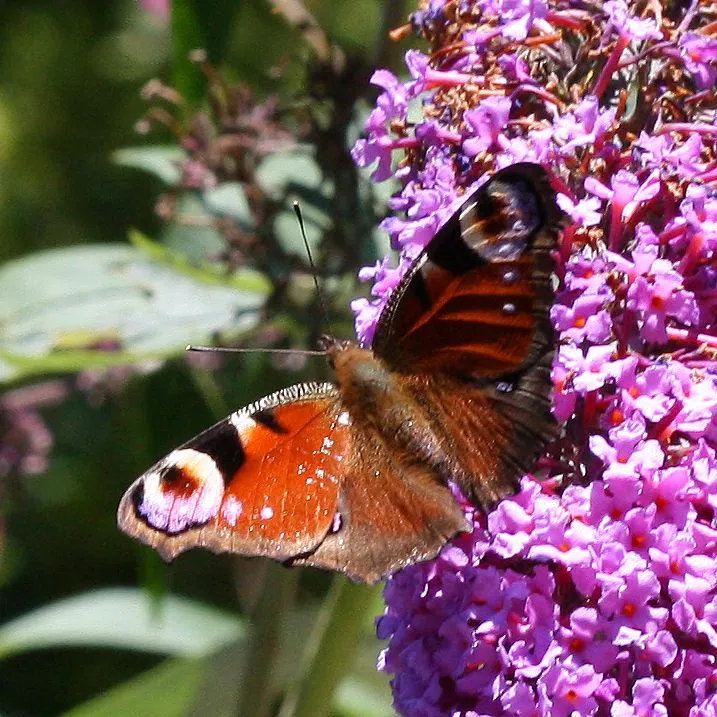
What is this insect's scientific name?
Aglais io
